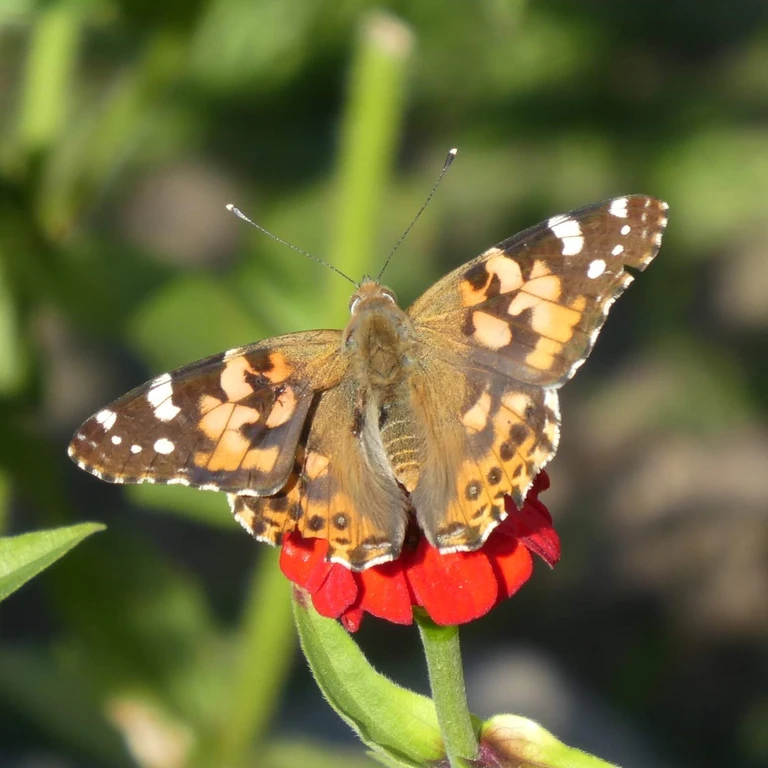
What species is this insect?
Vanessa cardui
